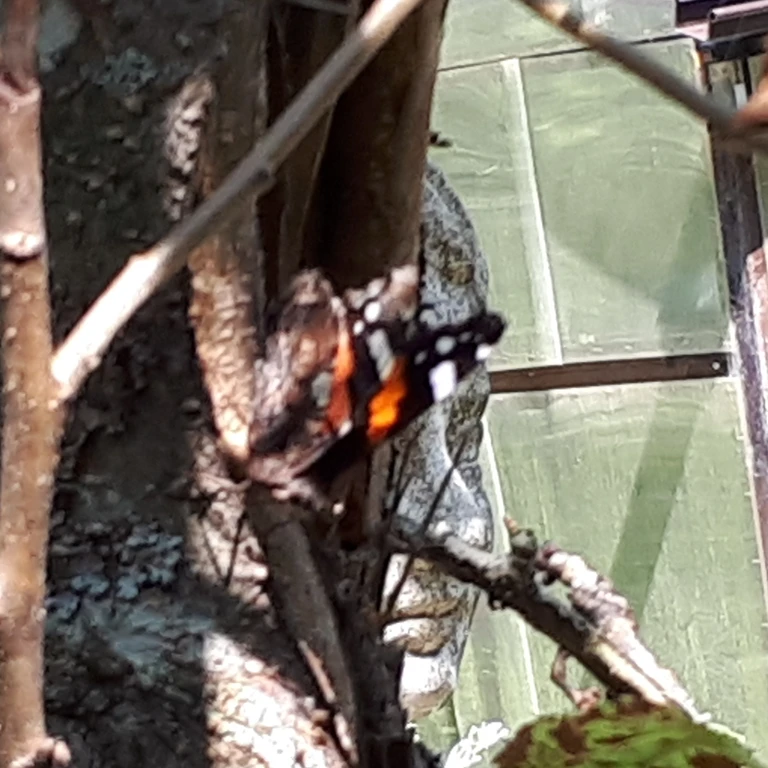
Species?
Vanessa atalanta
